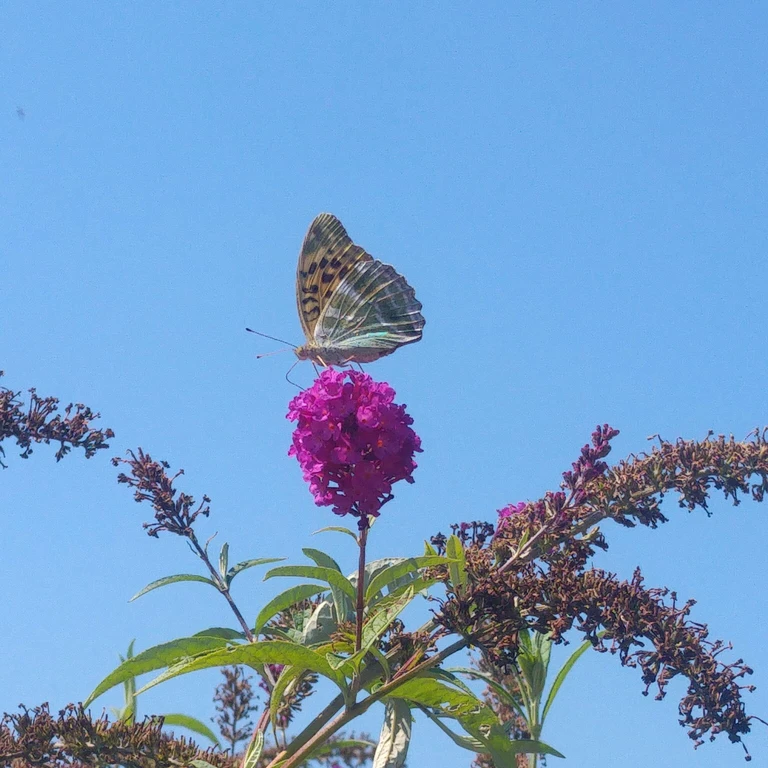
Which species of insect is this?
Argynnis paphia
